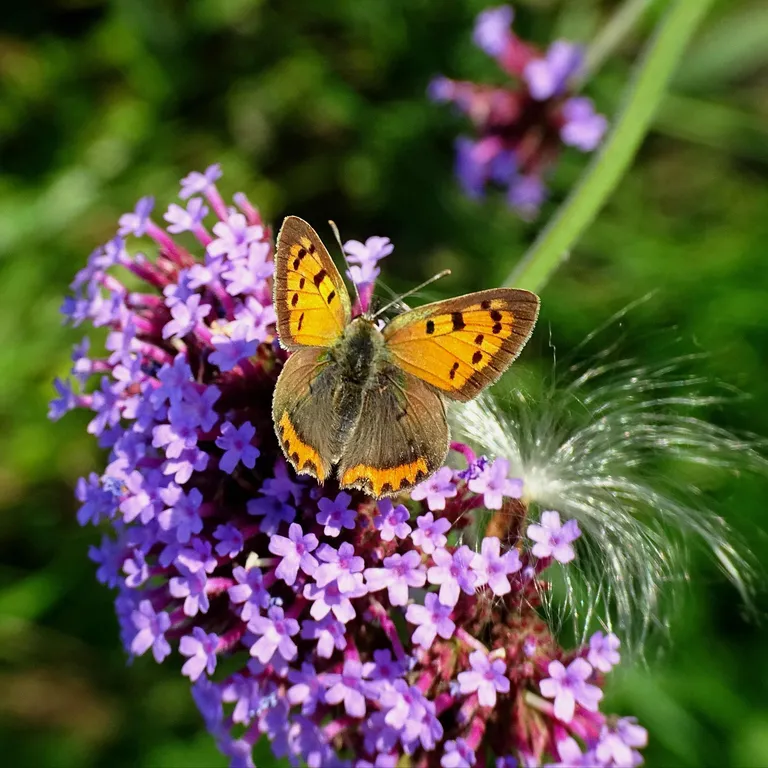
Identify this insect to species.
Lycaena phlaeas
